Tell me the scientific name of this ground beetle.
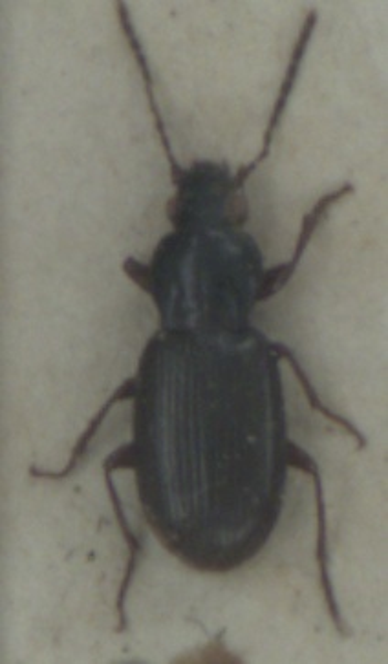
Pterostichus strenuus
